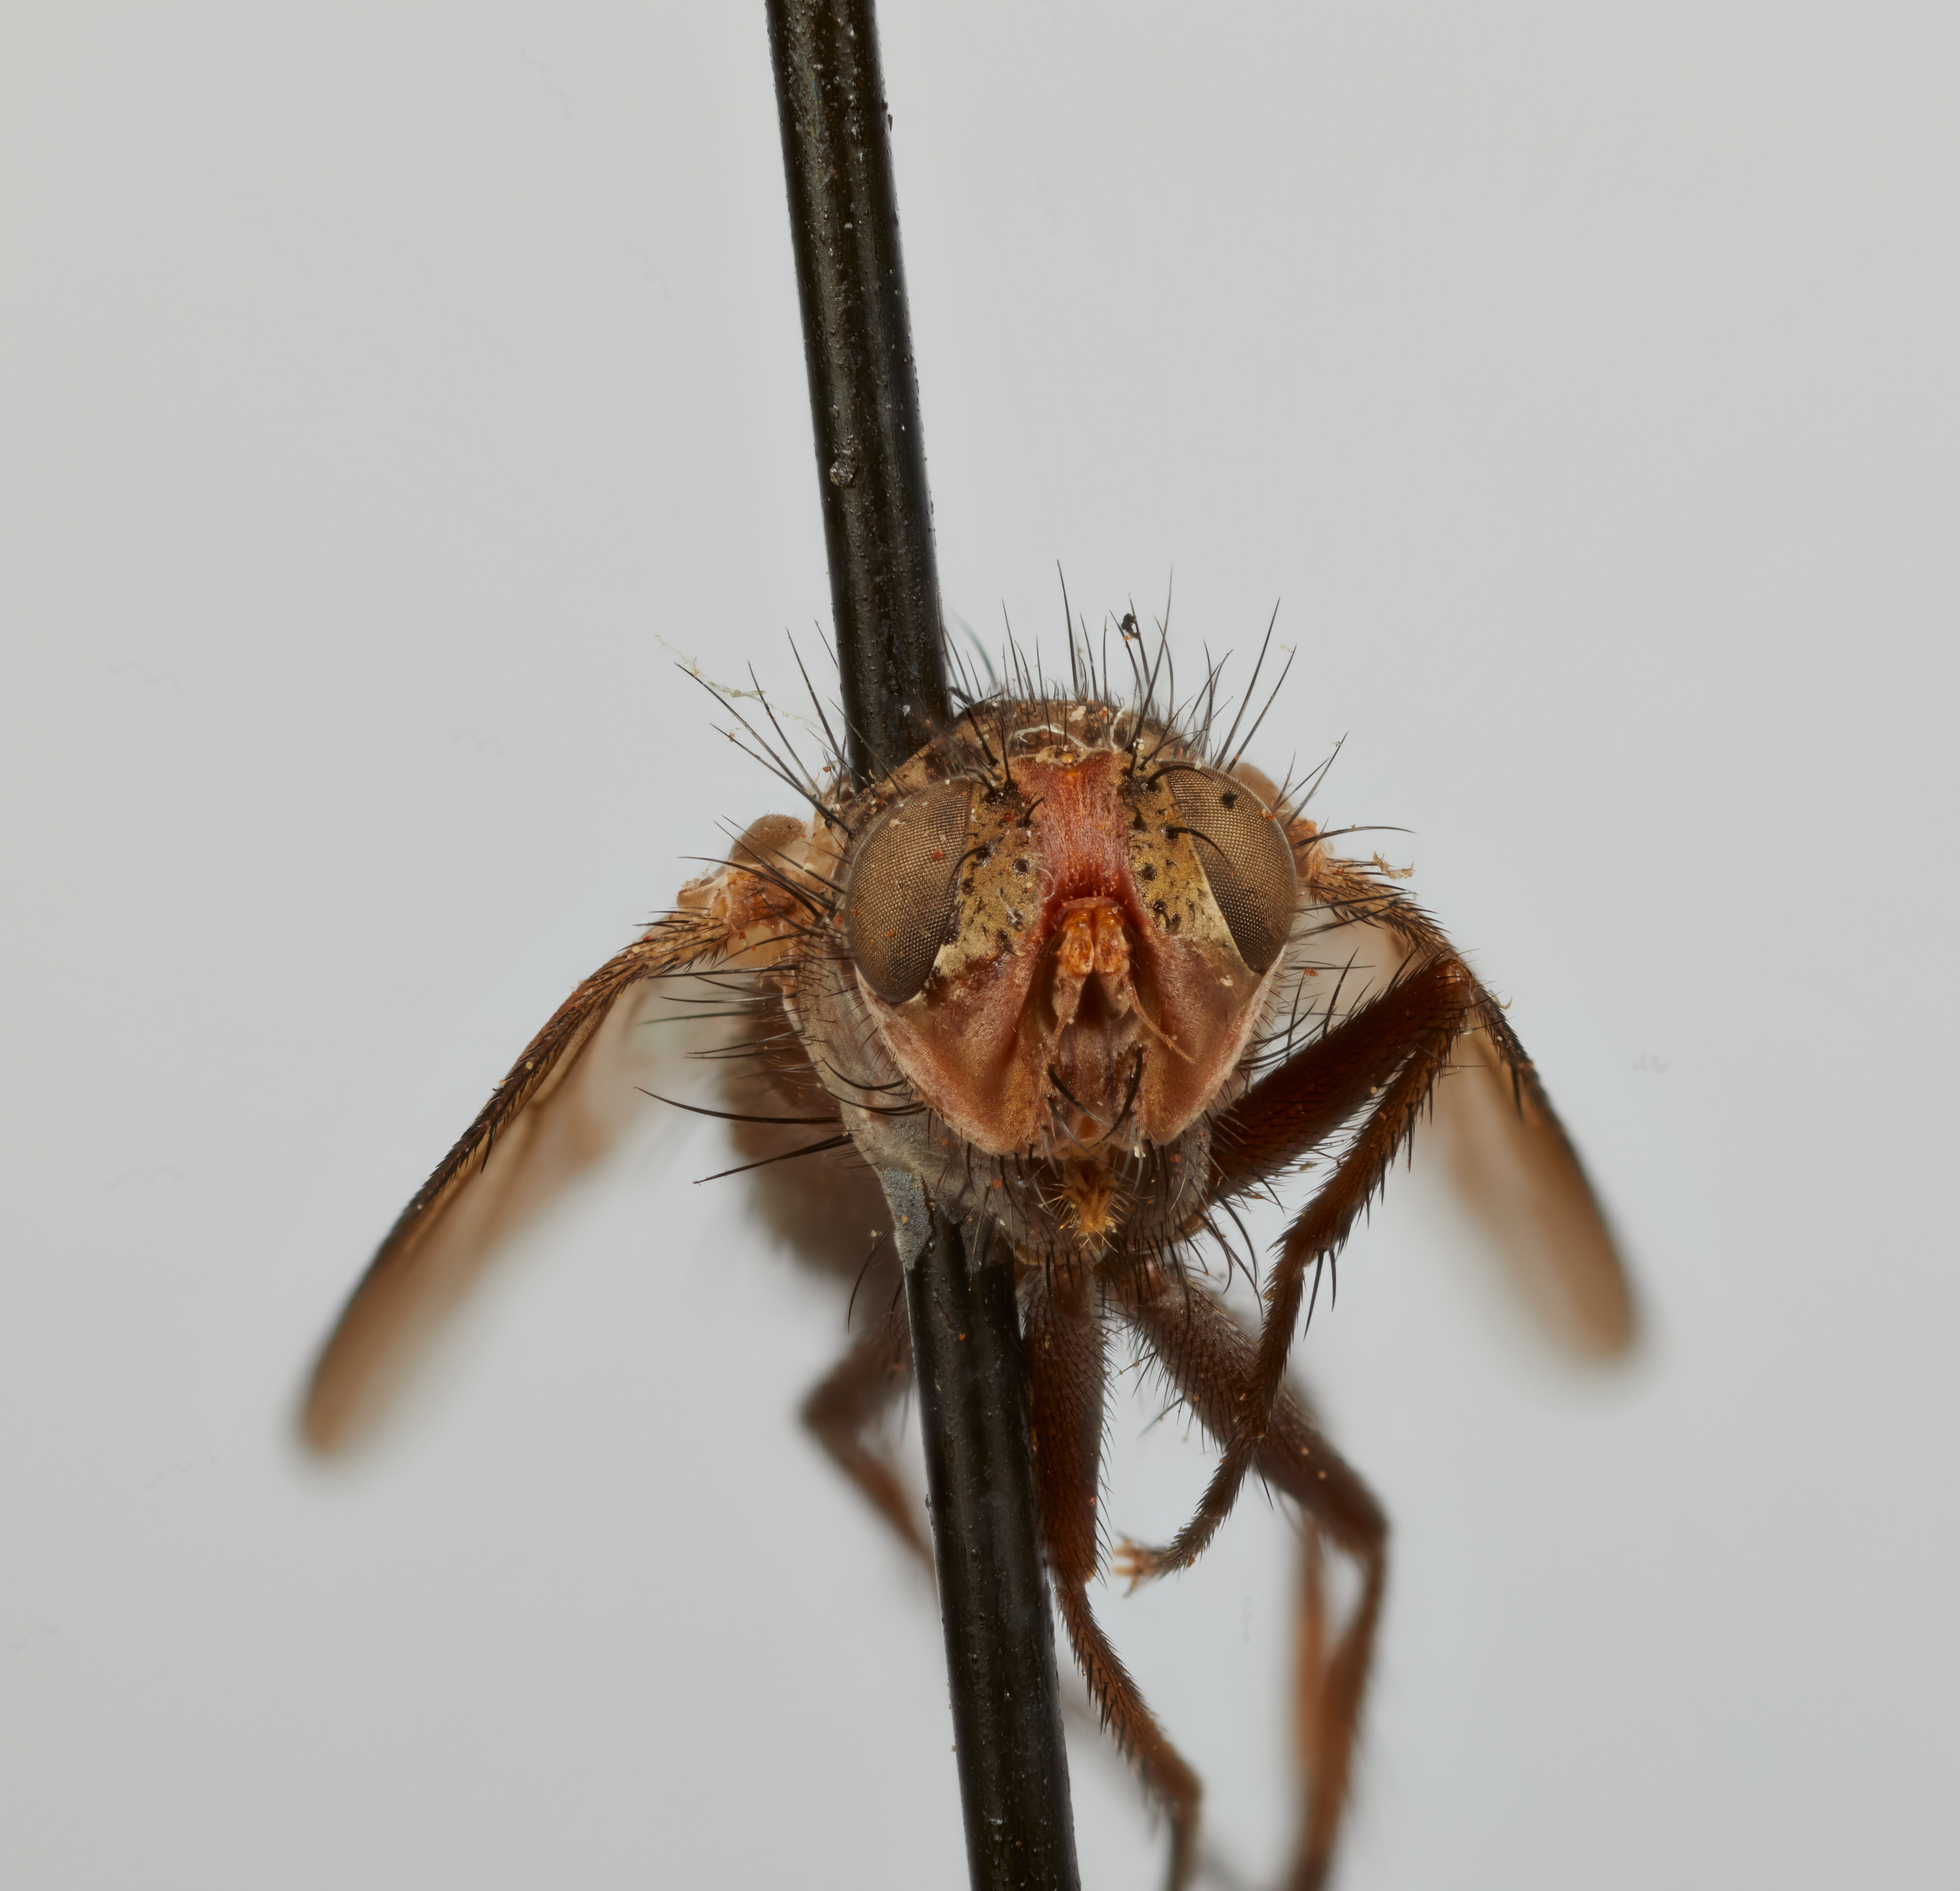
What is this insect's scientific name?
Eumicrophthalma shannoni
